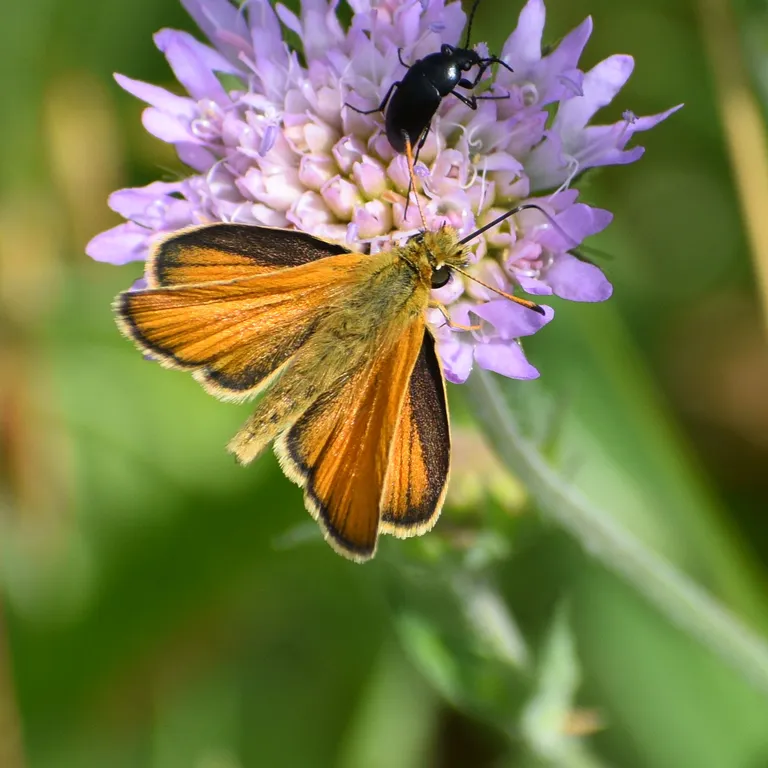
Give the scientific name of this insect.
Thymelicus lineola
